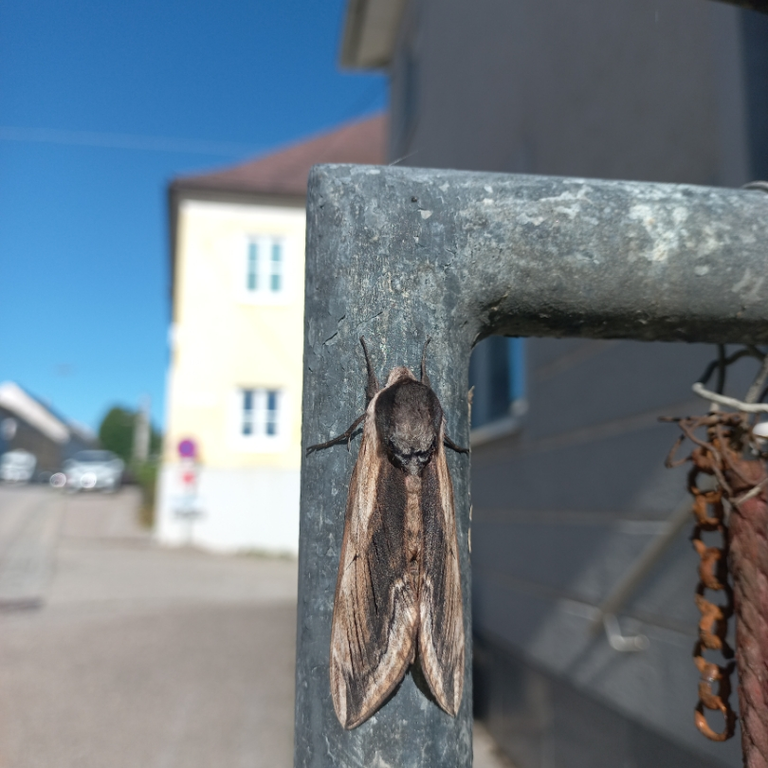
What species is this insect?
Sphinx ligustri
